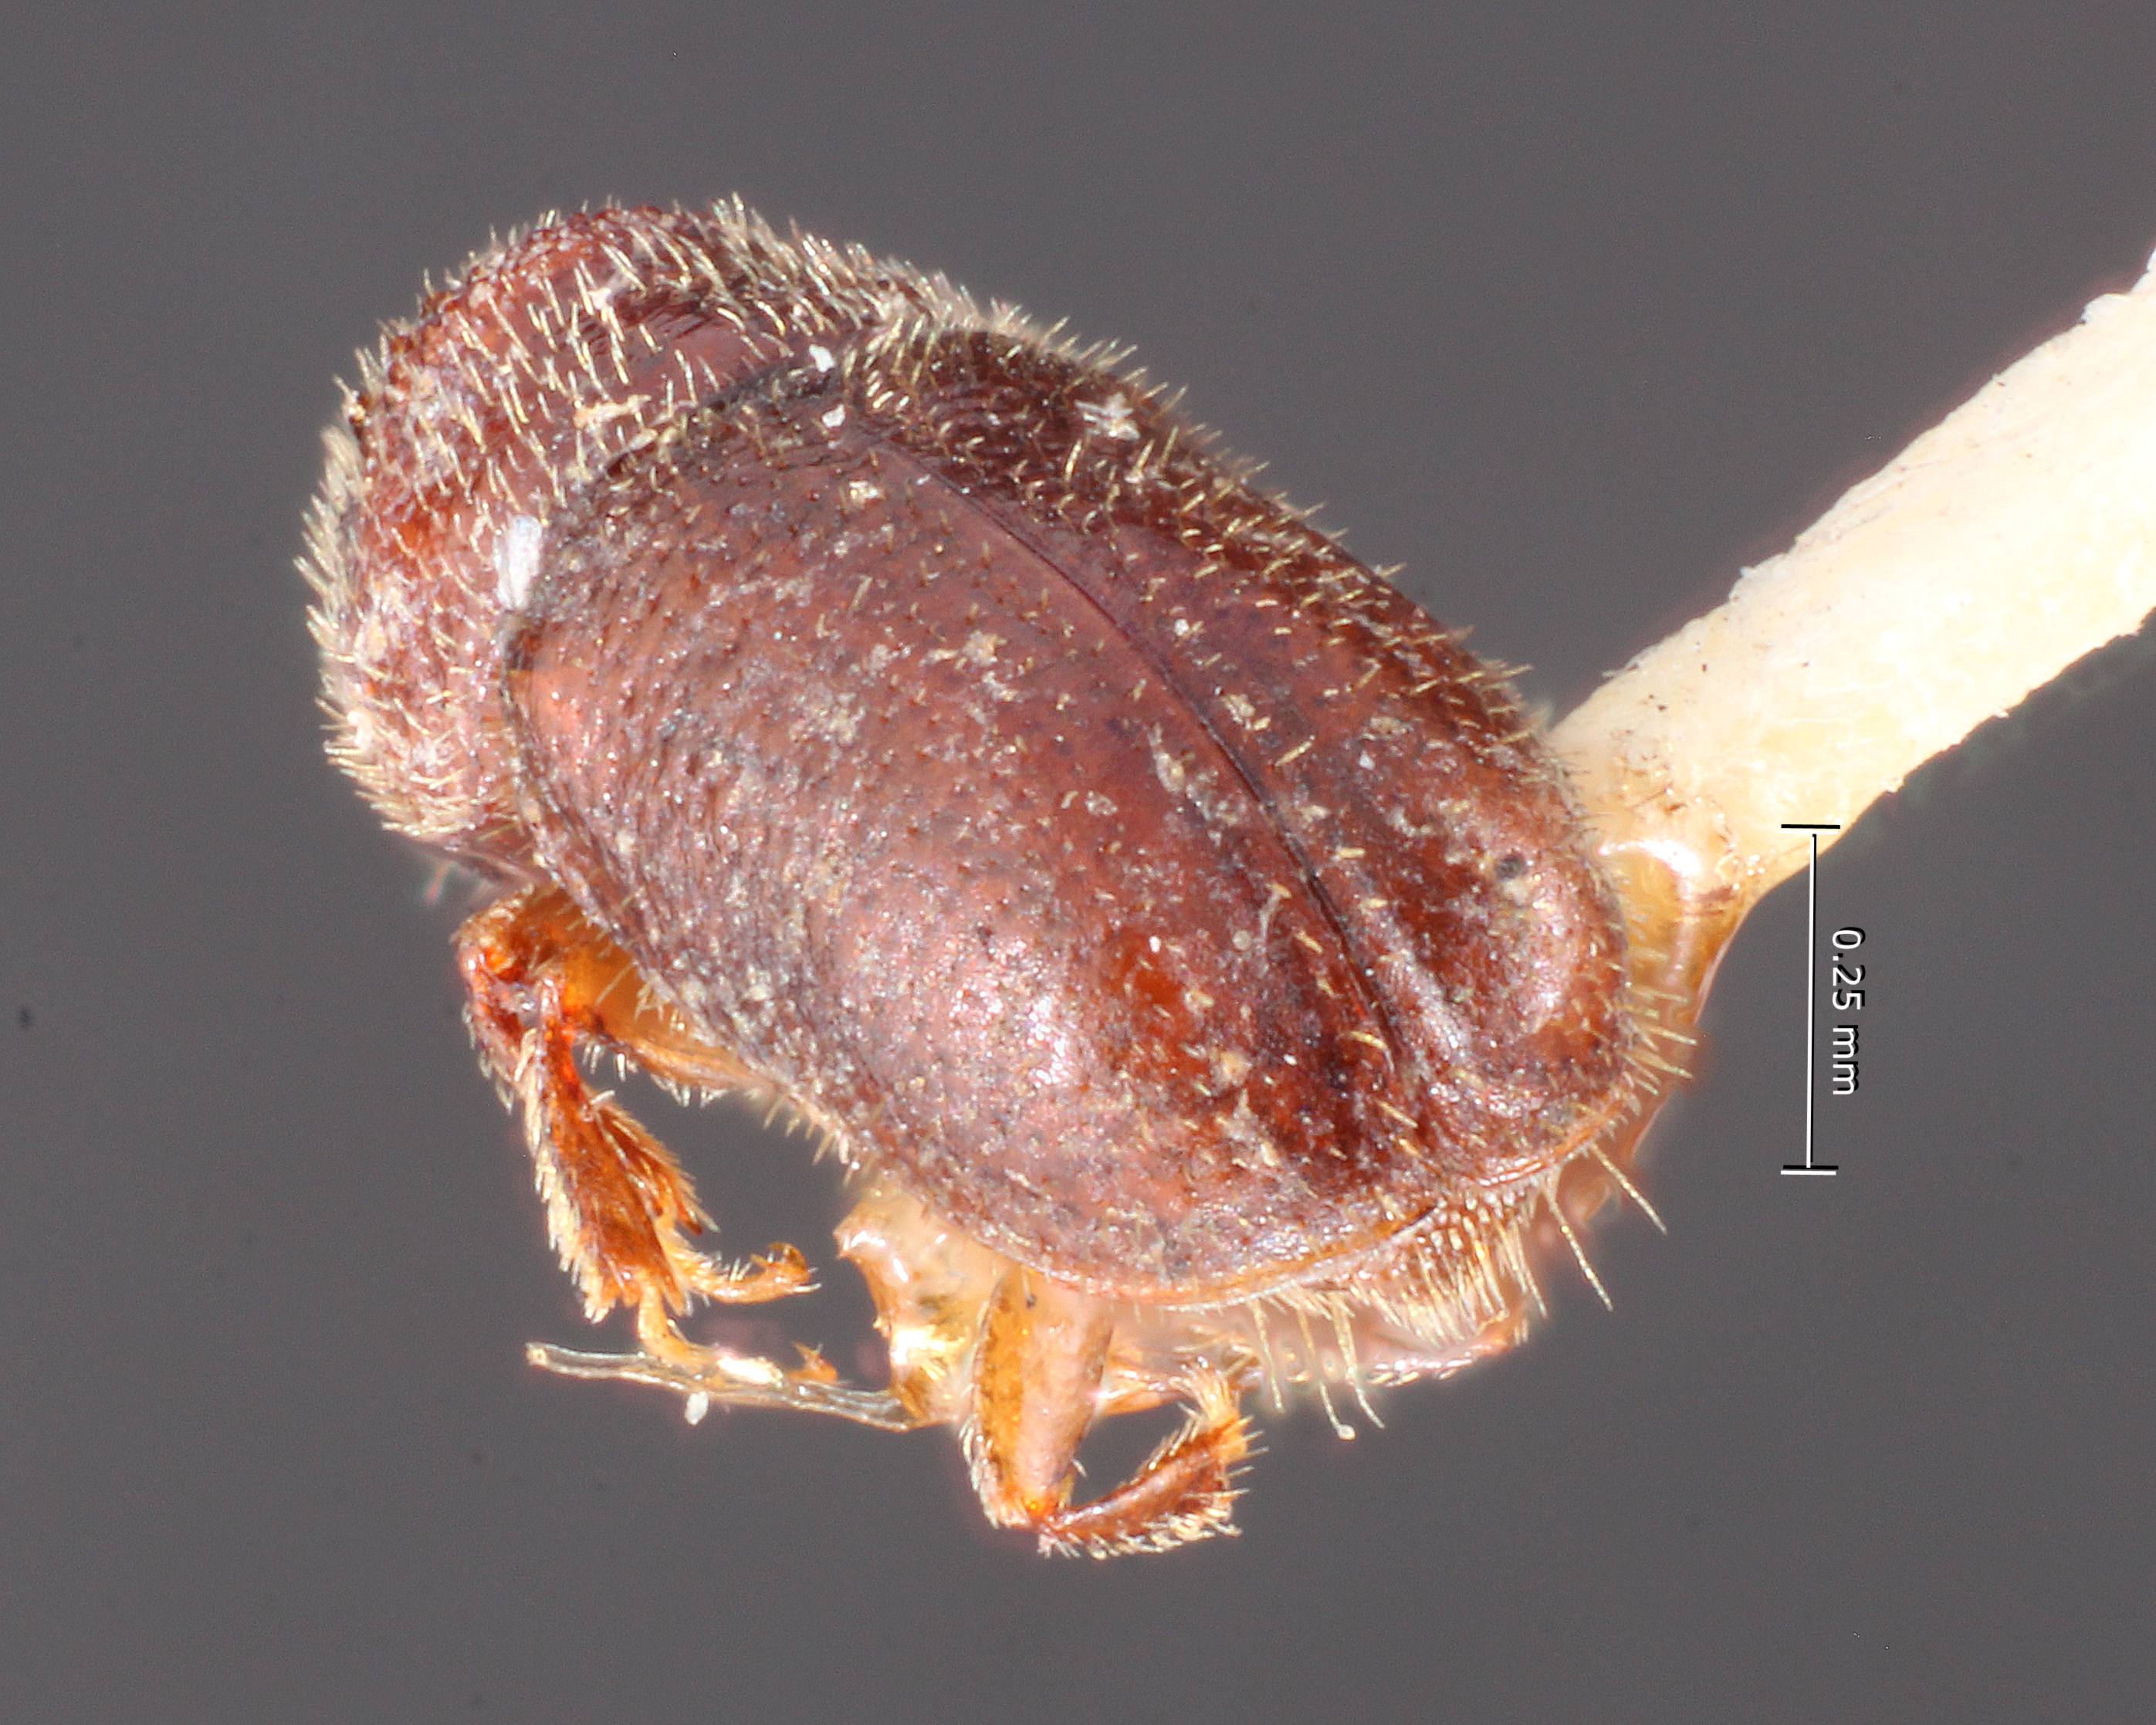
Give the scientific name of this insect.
Pityophilus barbatus
